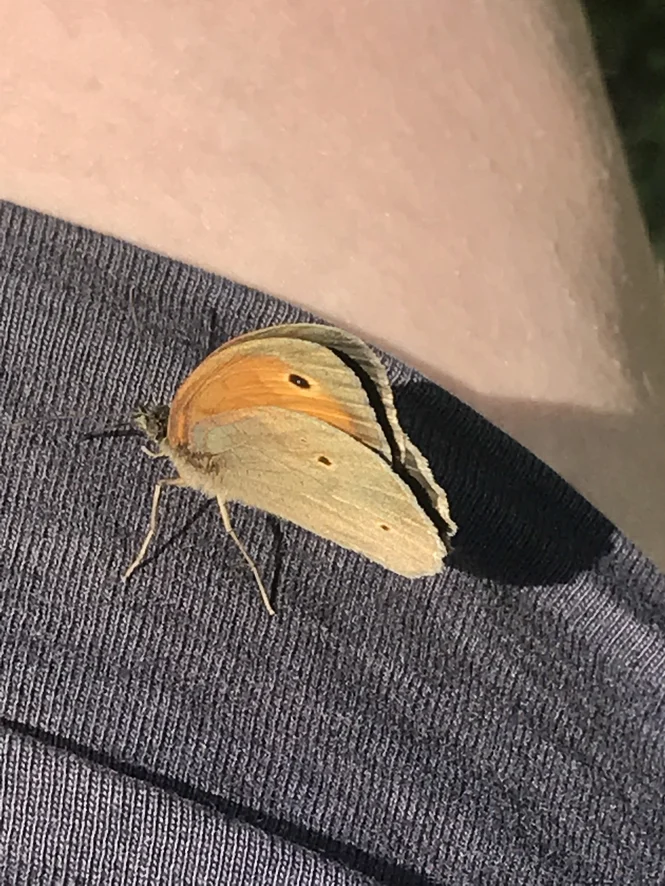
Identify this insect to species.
Maniola jurtina
